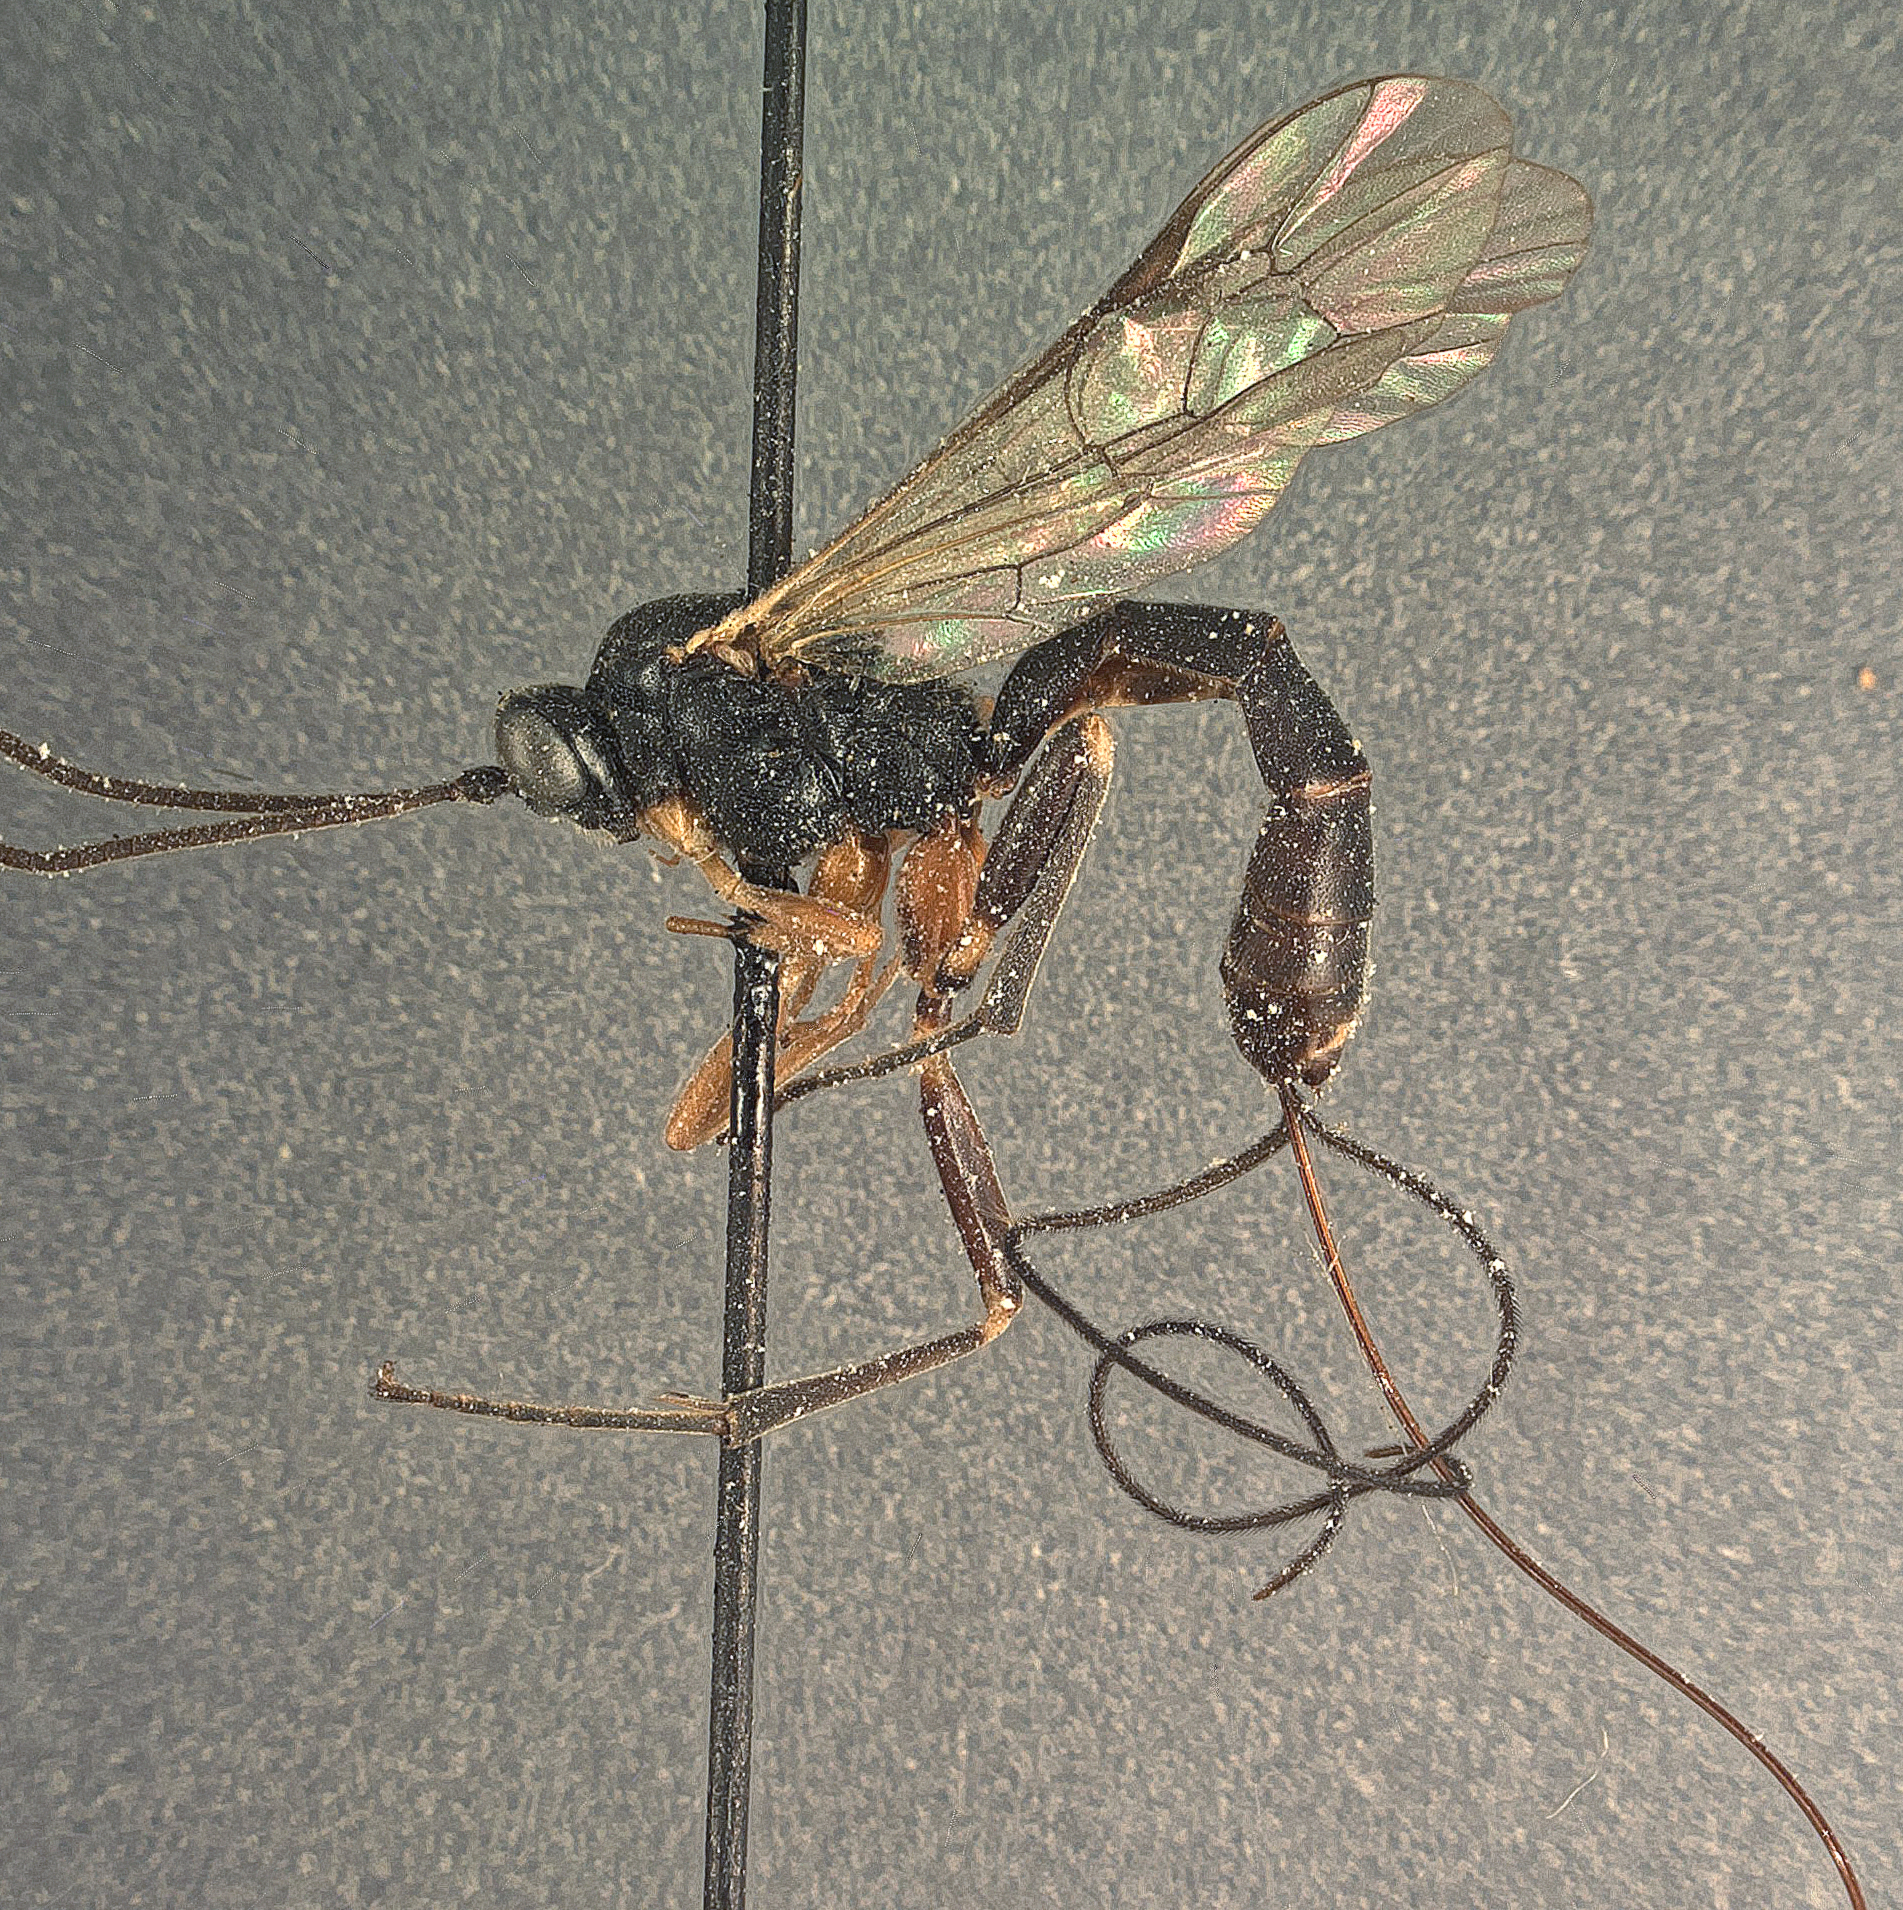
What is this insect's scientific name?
Hemiephialtes glyptus
